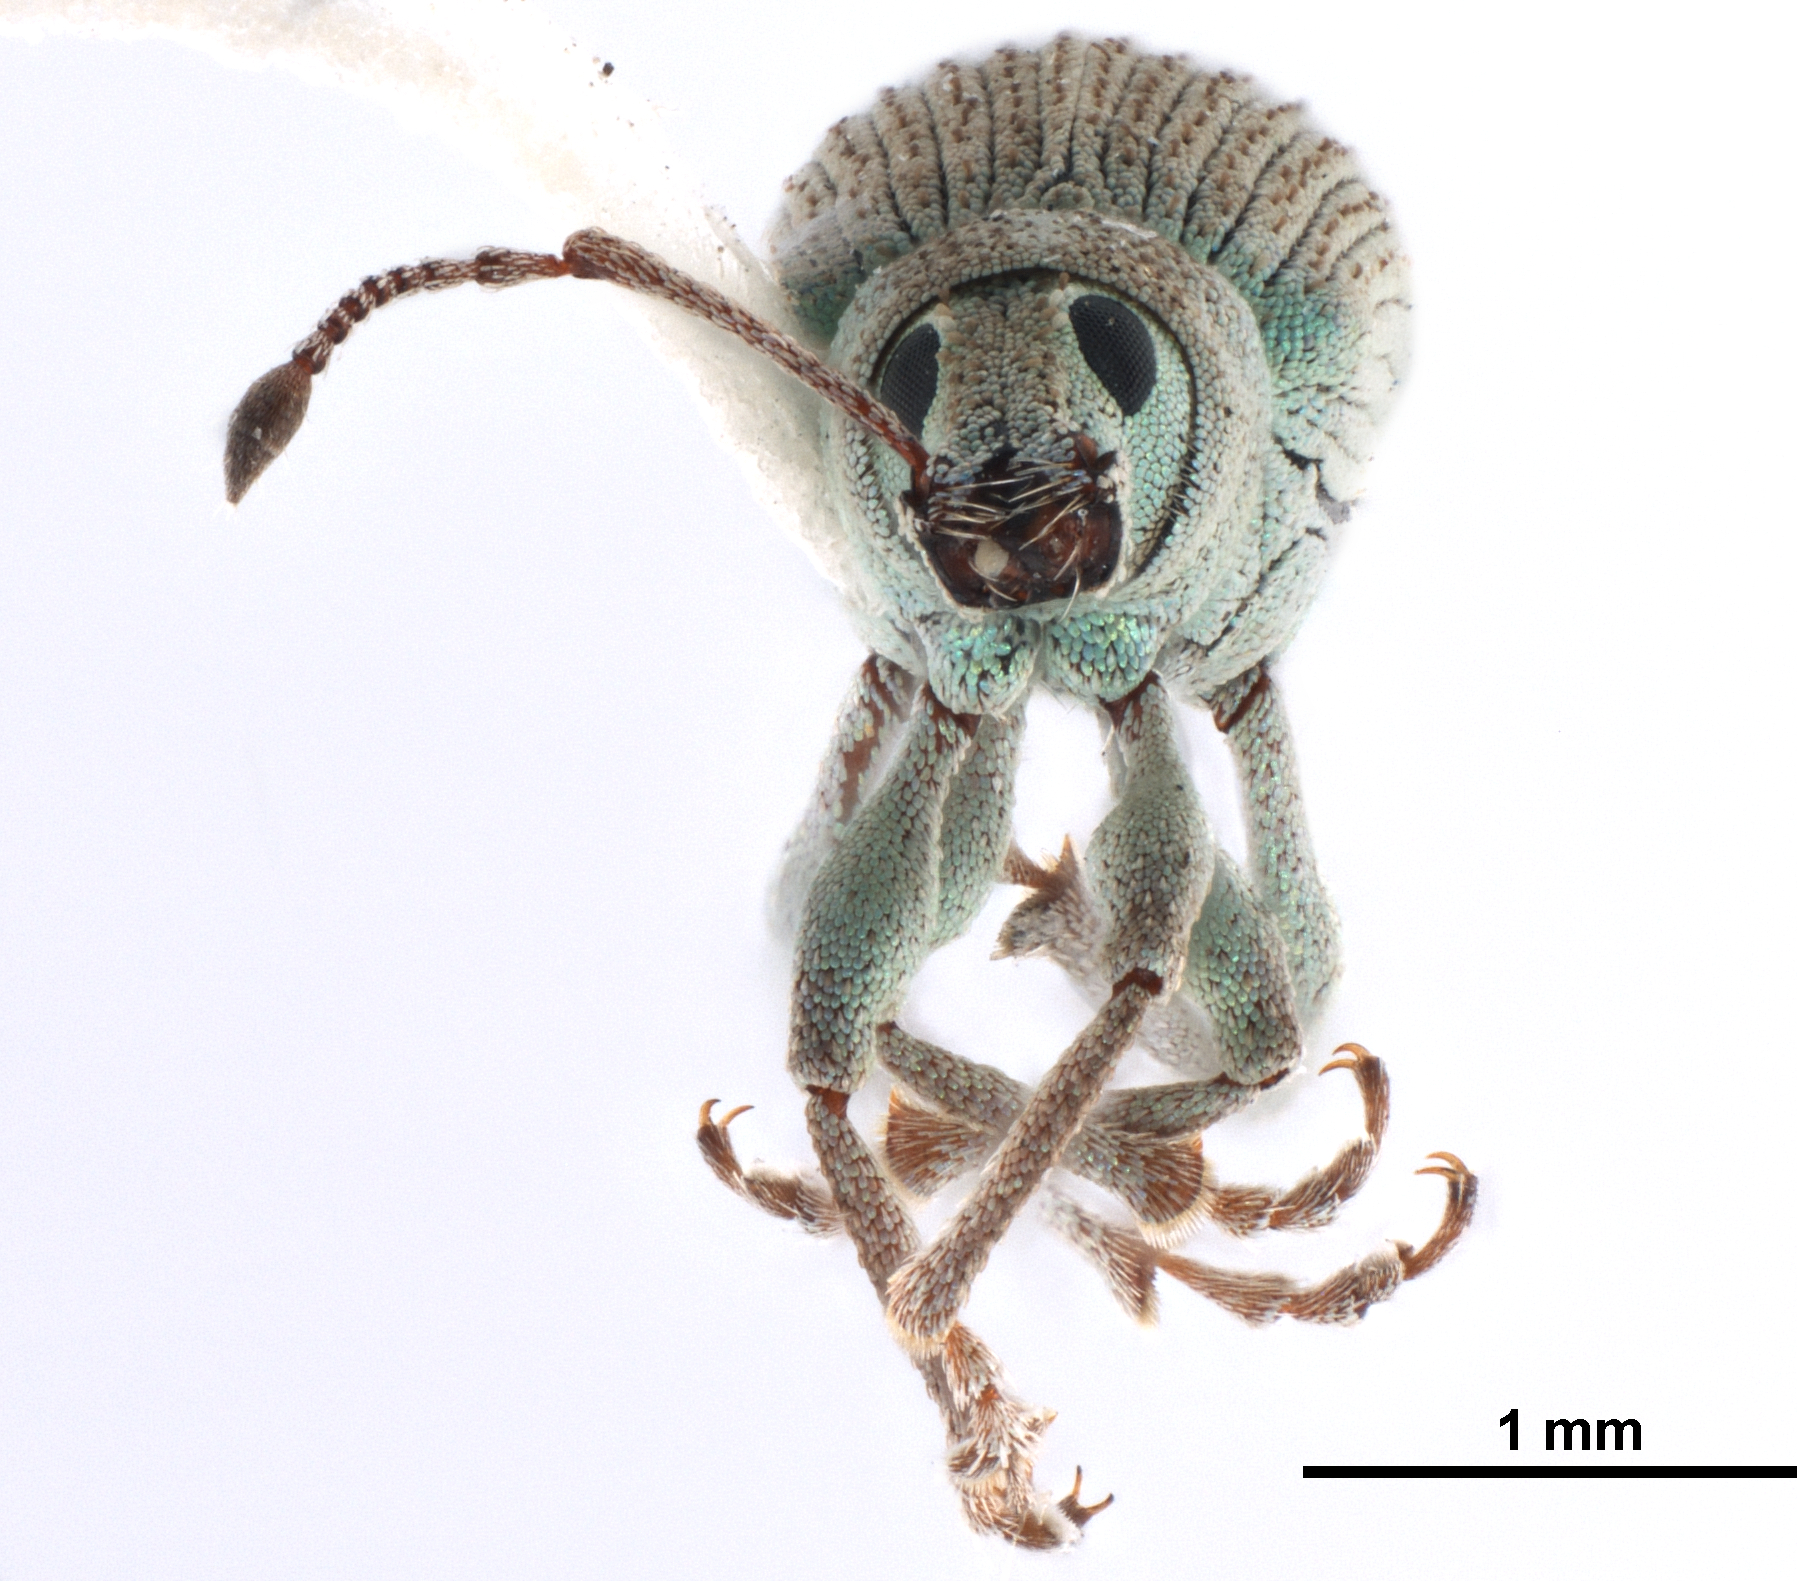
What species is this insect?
Chloebius psittacinus
